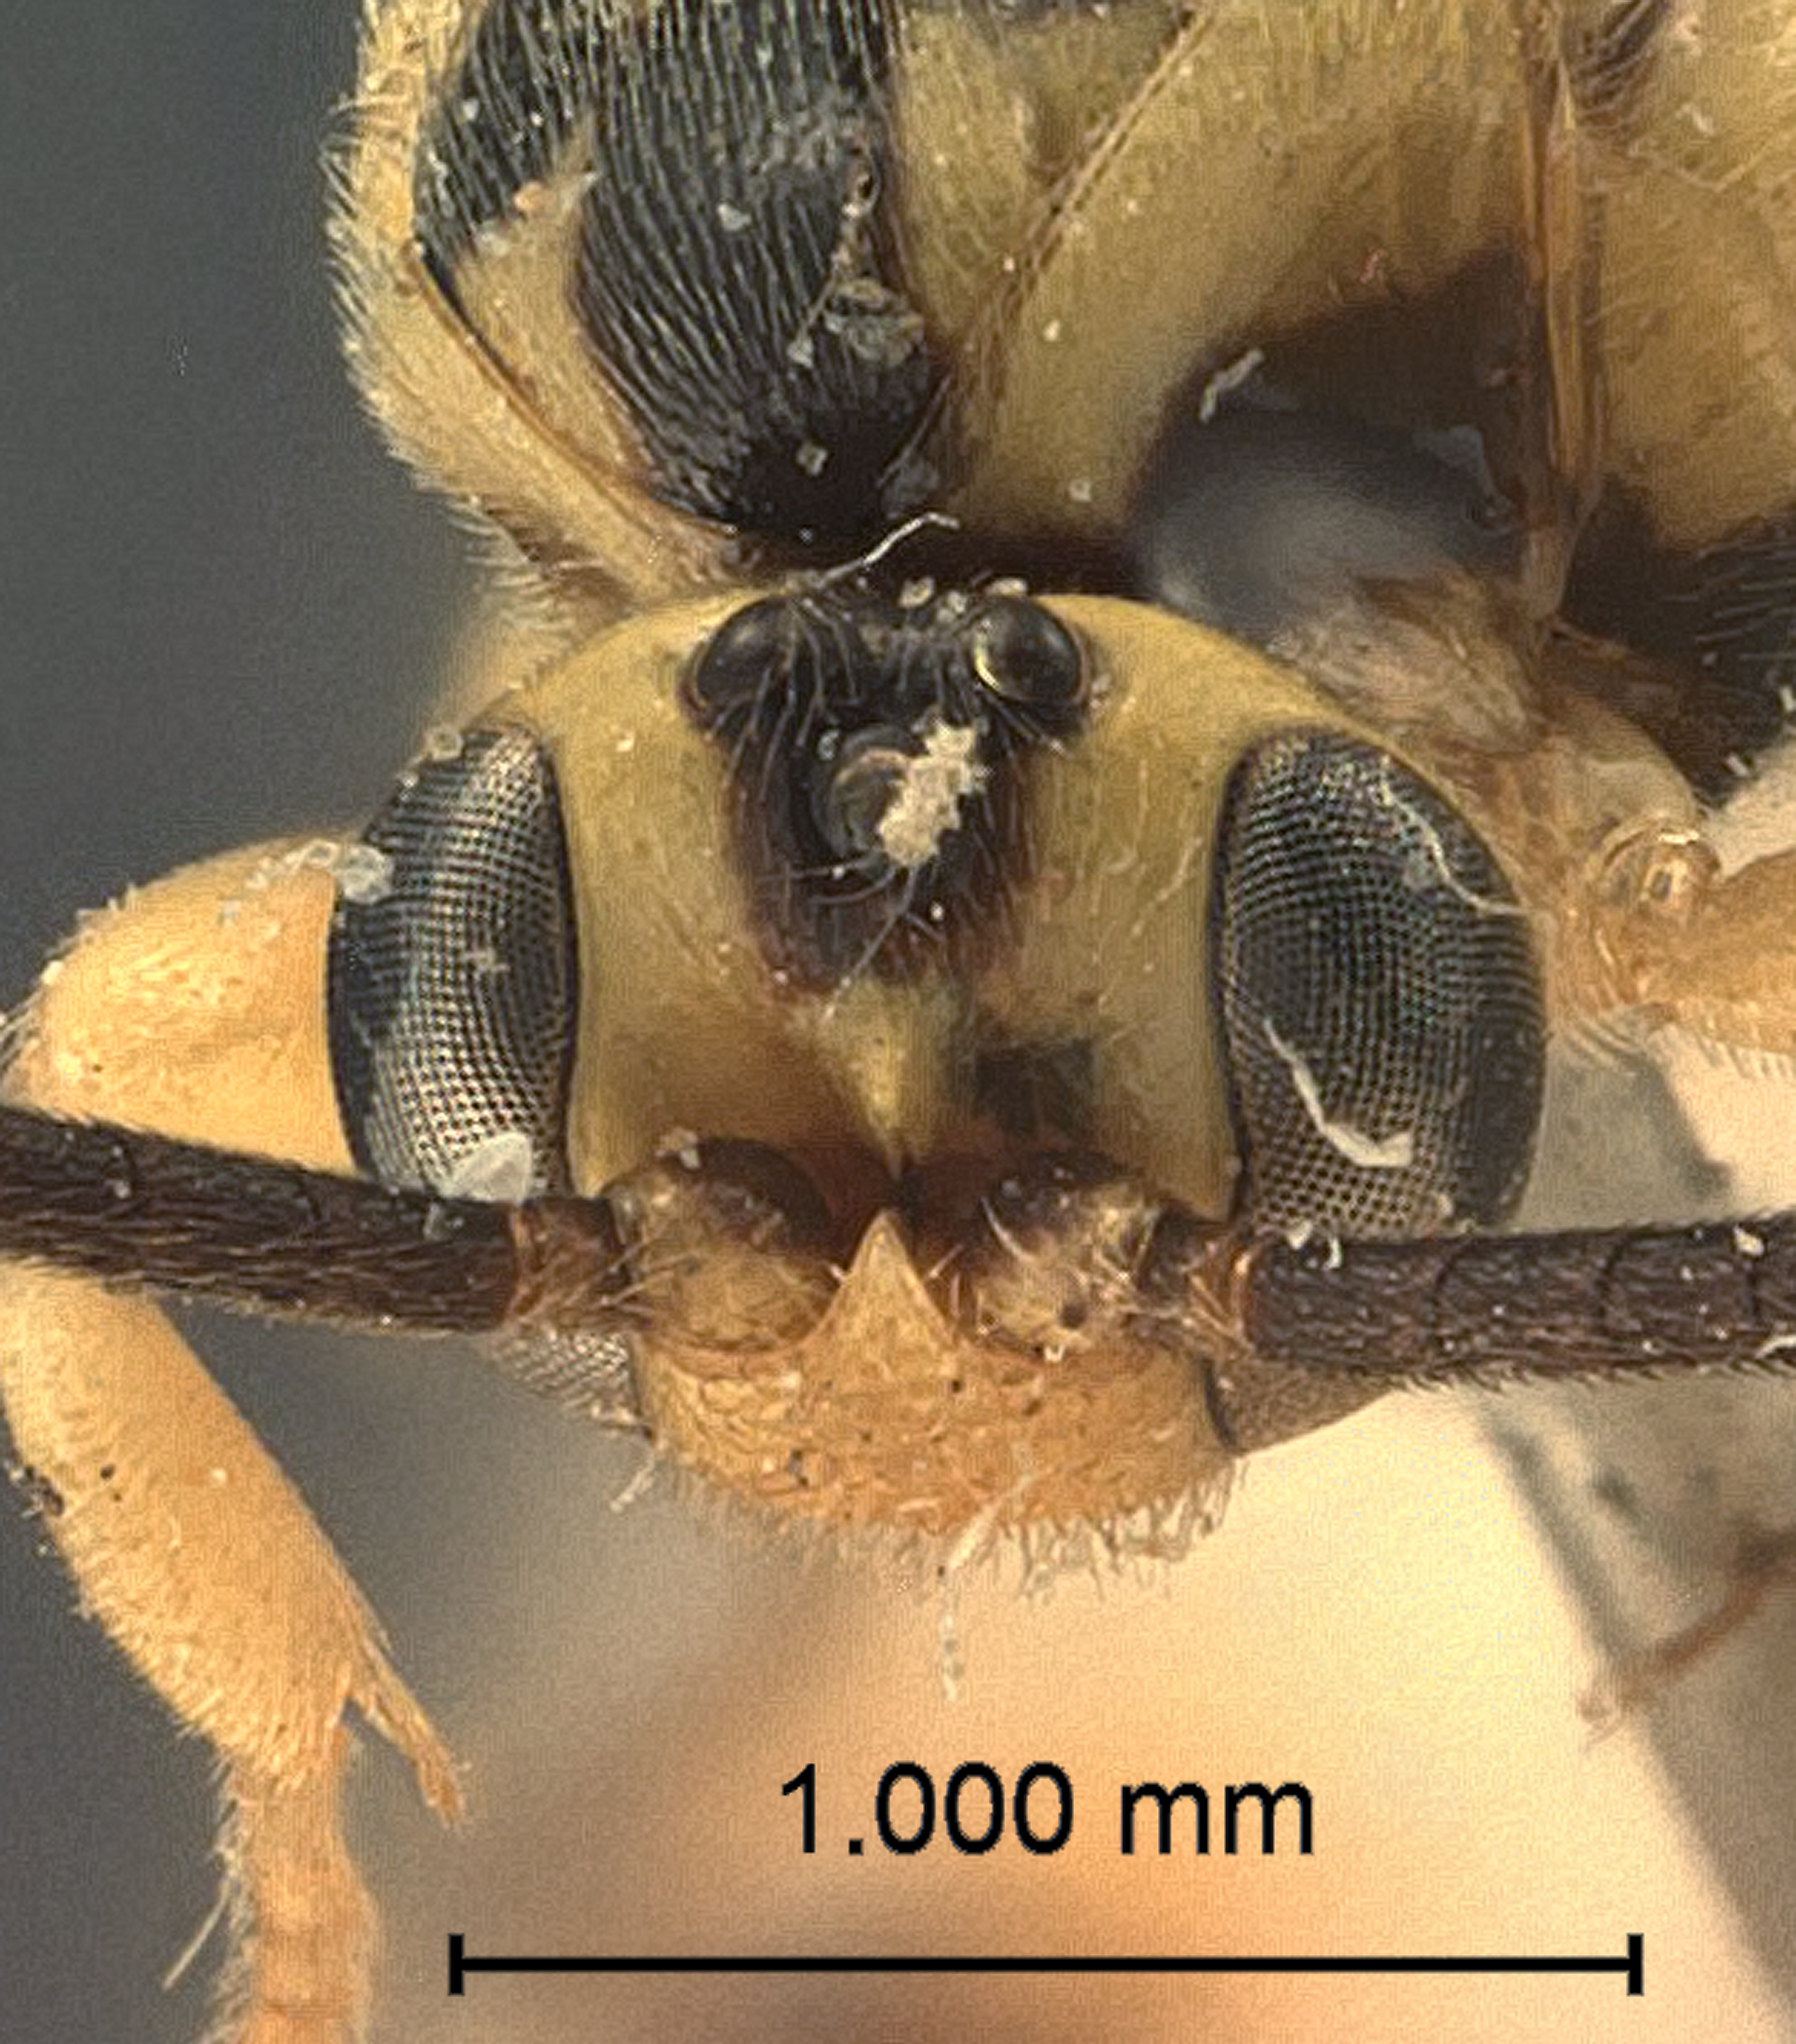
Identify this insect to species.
Exochus semiflavus
